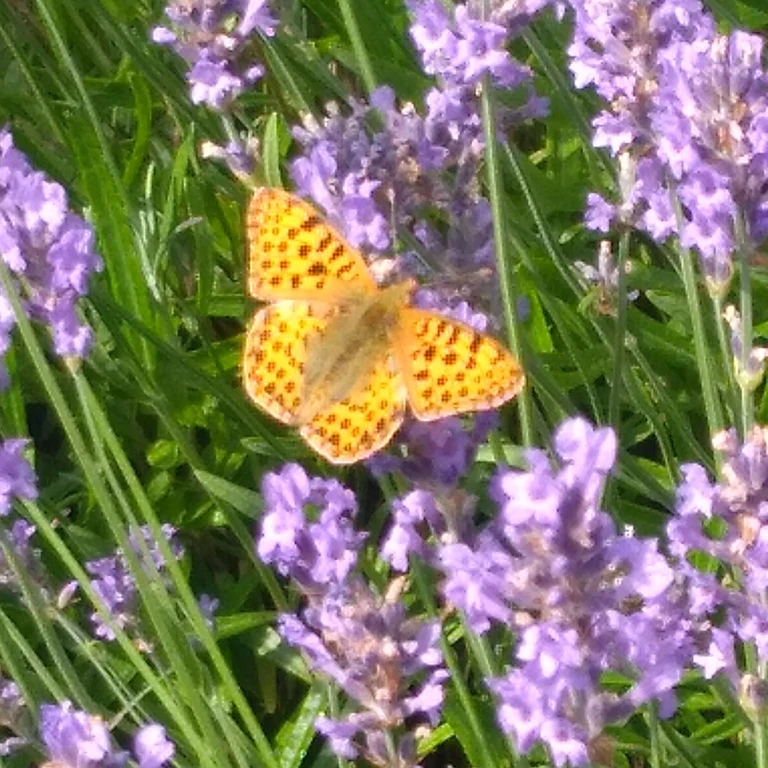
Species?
Issoria lathonia
